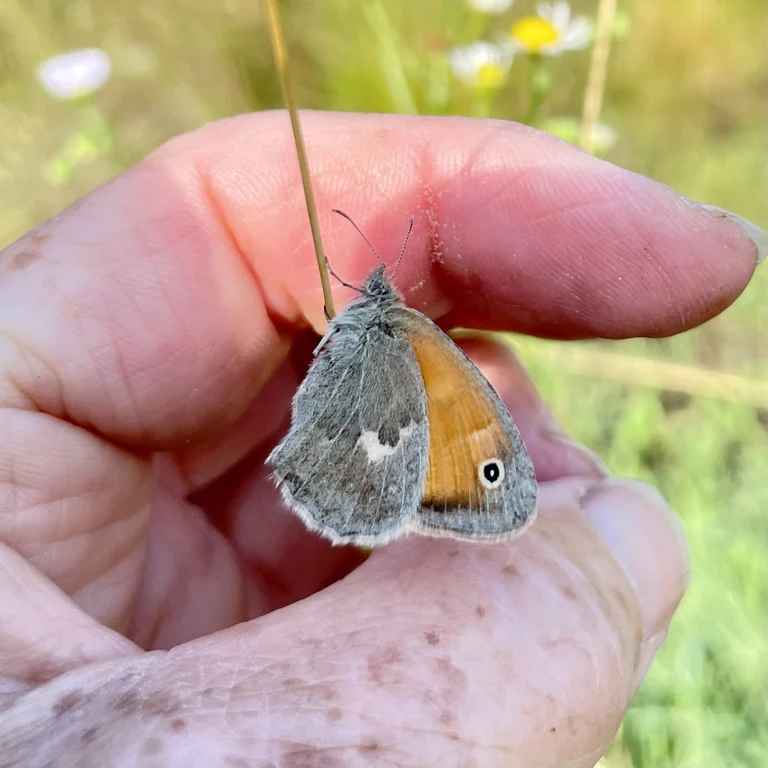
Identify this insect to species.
Coenonympha pamphilus
